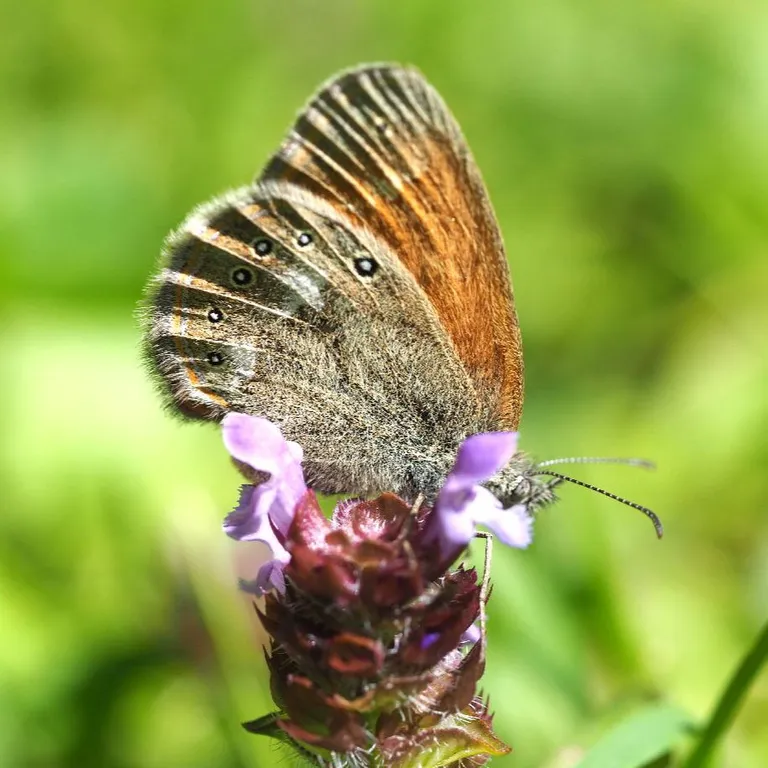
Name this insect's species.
Coenonympha glycerion (also Coenonympha iphis)
